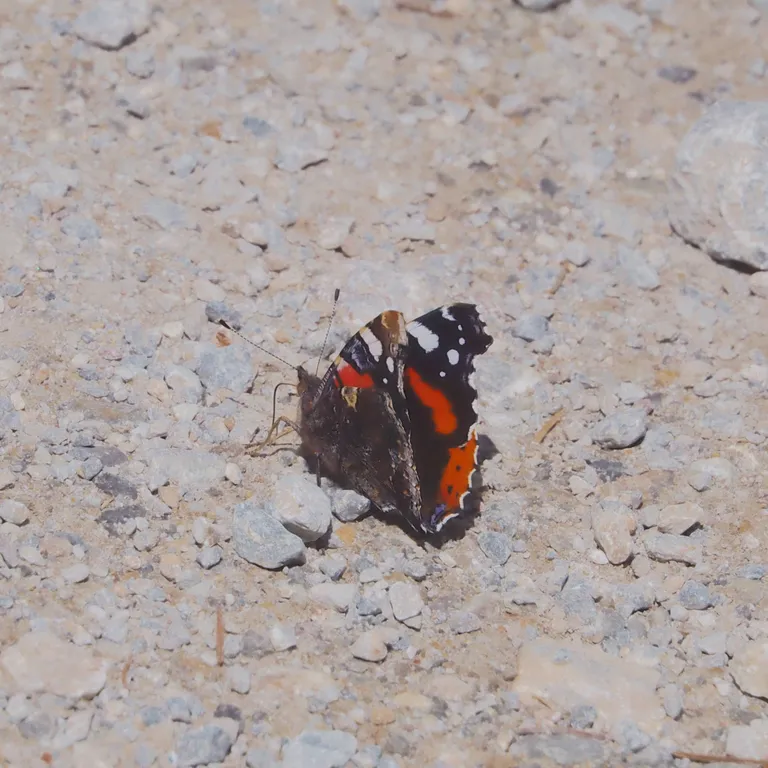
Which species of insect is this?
Vanessa atalanta
